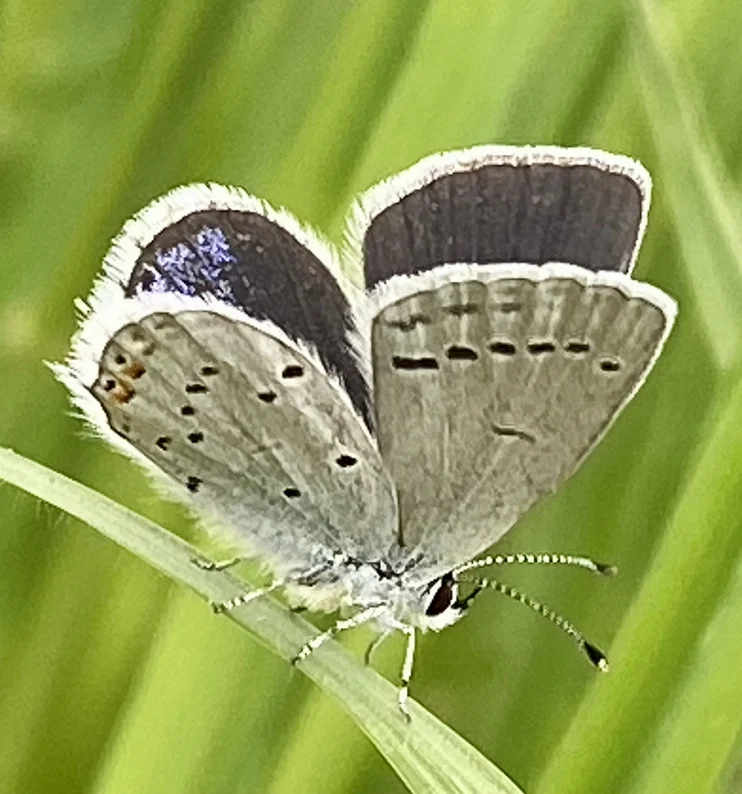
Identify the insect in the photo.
Cupido argiades (also Elkalyce argiades)
